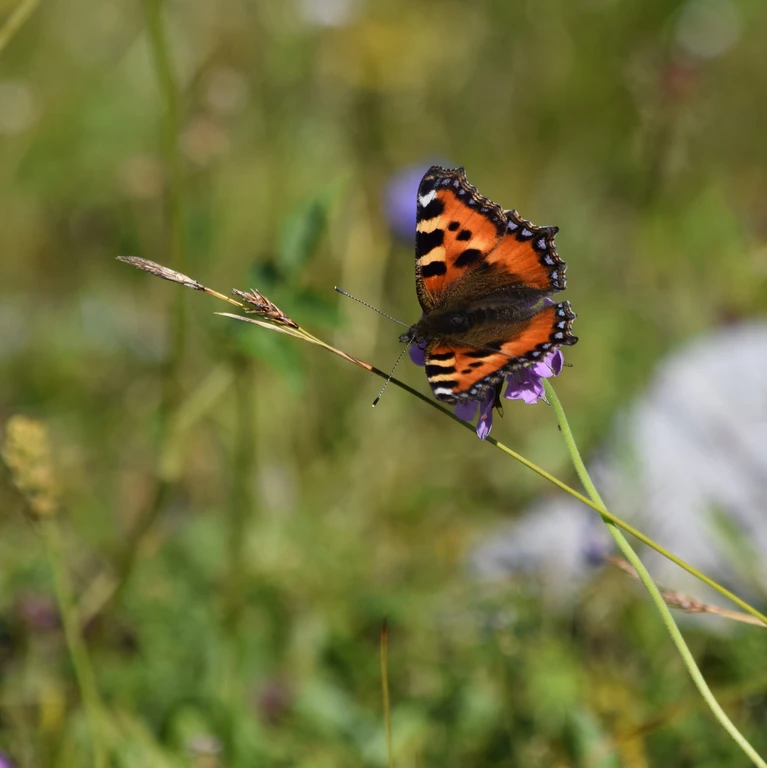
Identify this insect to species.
Aglais urticae
